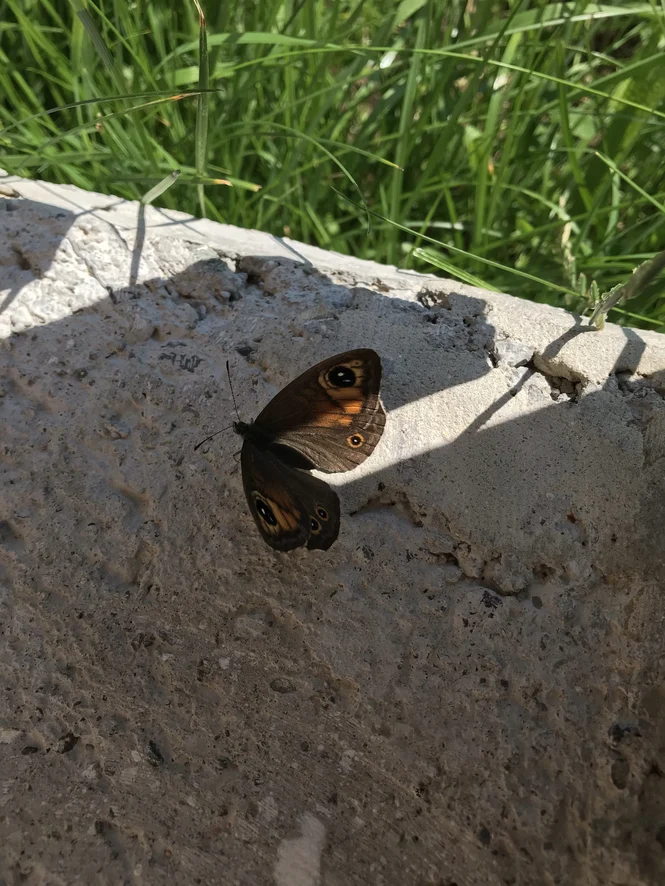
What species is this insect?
Lasiommata maera (also Pararge maera)
